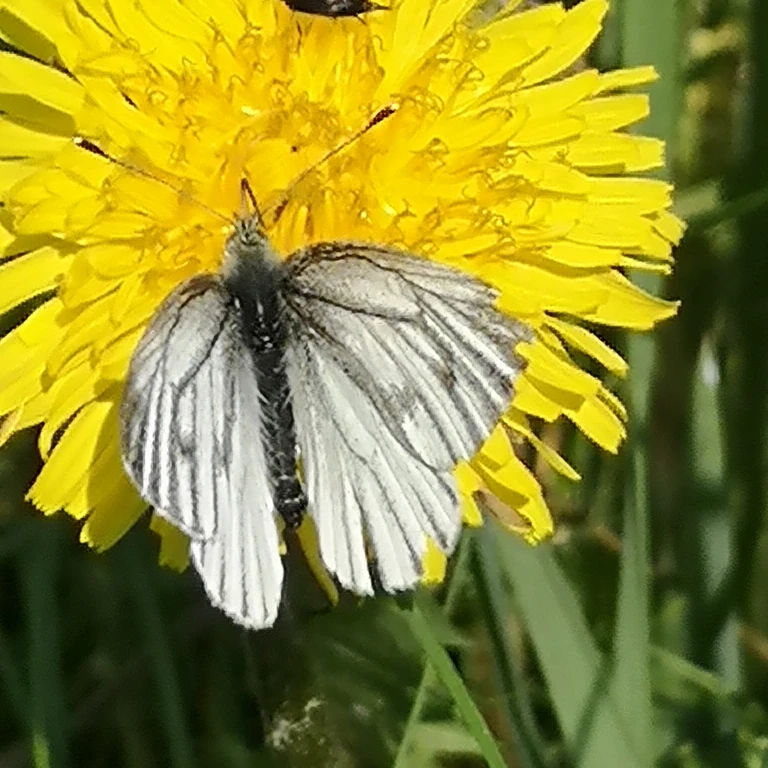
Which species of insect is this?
Pieris napi
